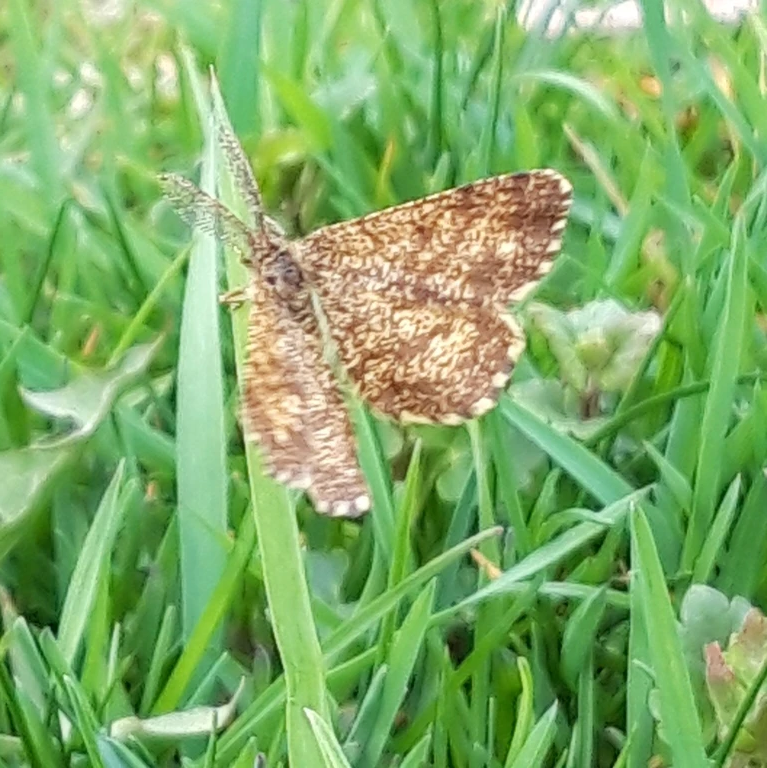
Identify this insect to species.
Ematurga atomaria
